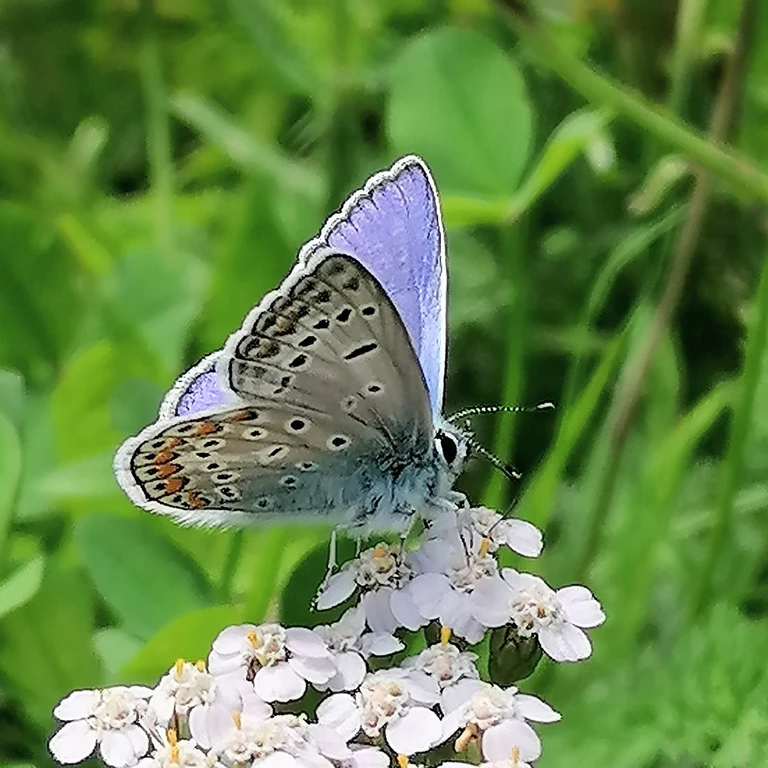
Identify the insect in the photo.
Polyommatus icarus
